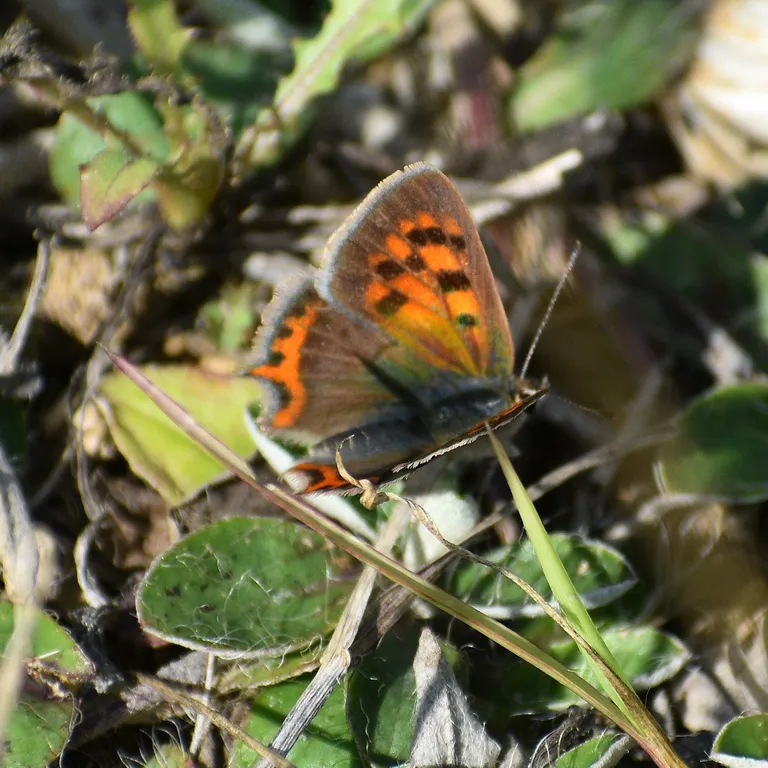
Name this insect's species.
Lycaena phlaeas
